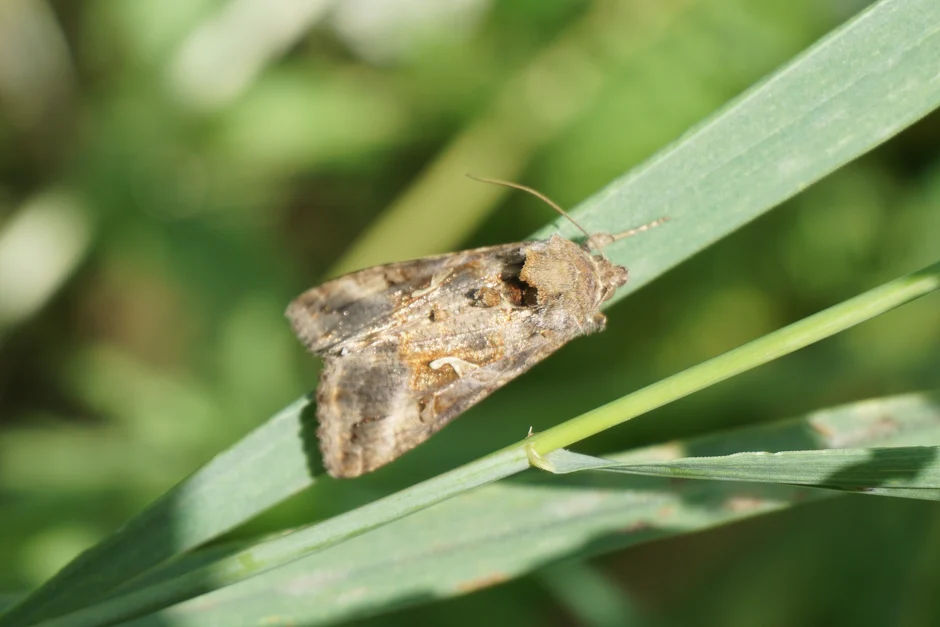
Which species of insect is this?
Autographa gamma
